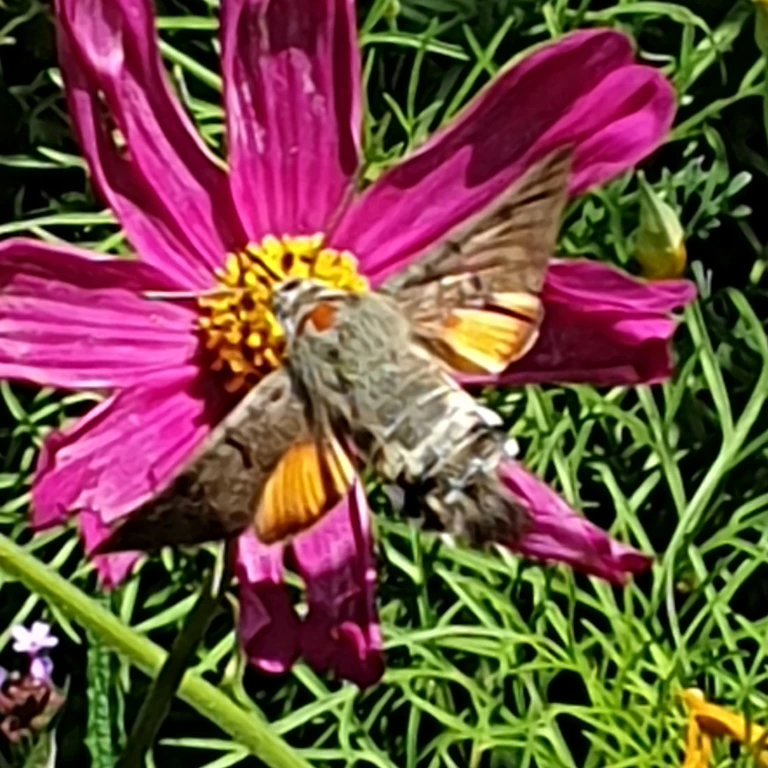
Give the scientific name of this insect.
Macroglossum stellatarum
